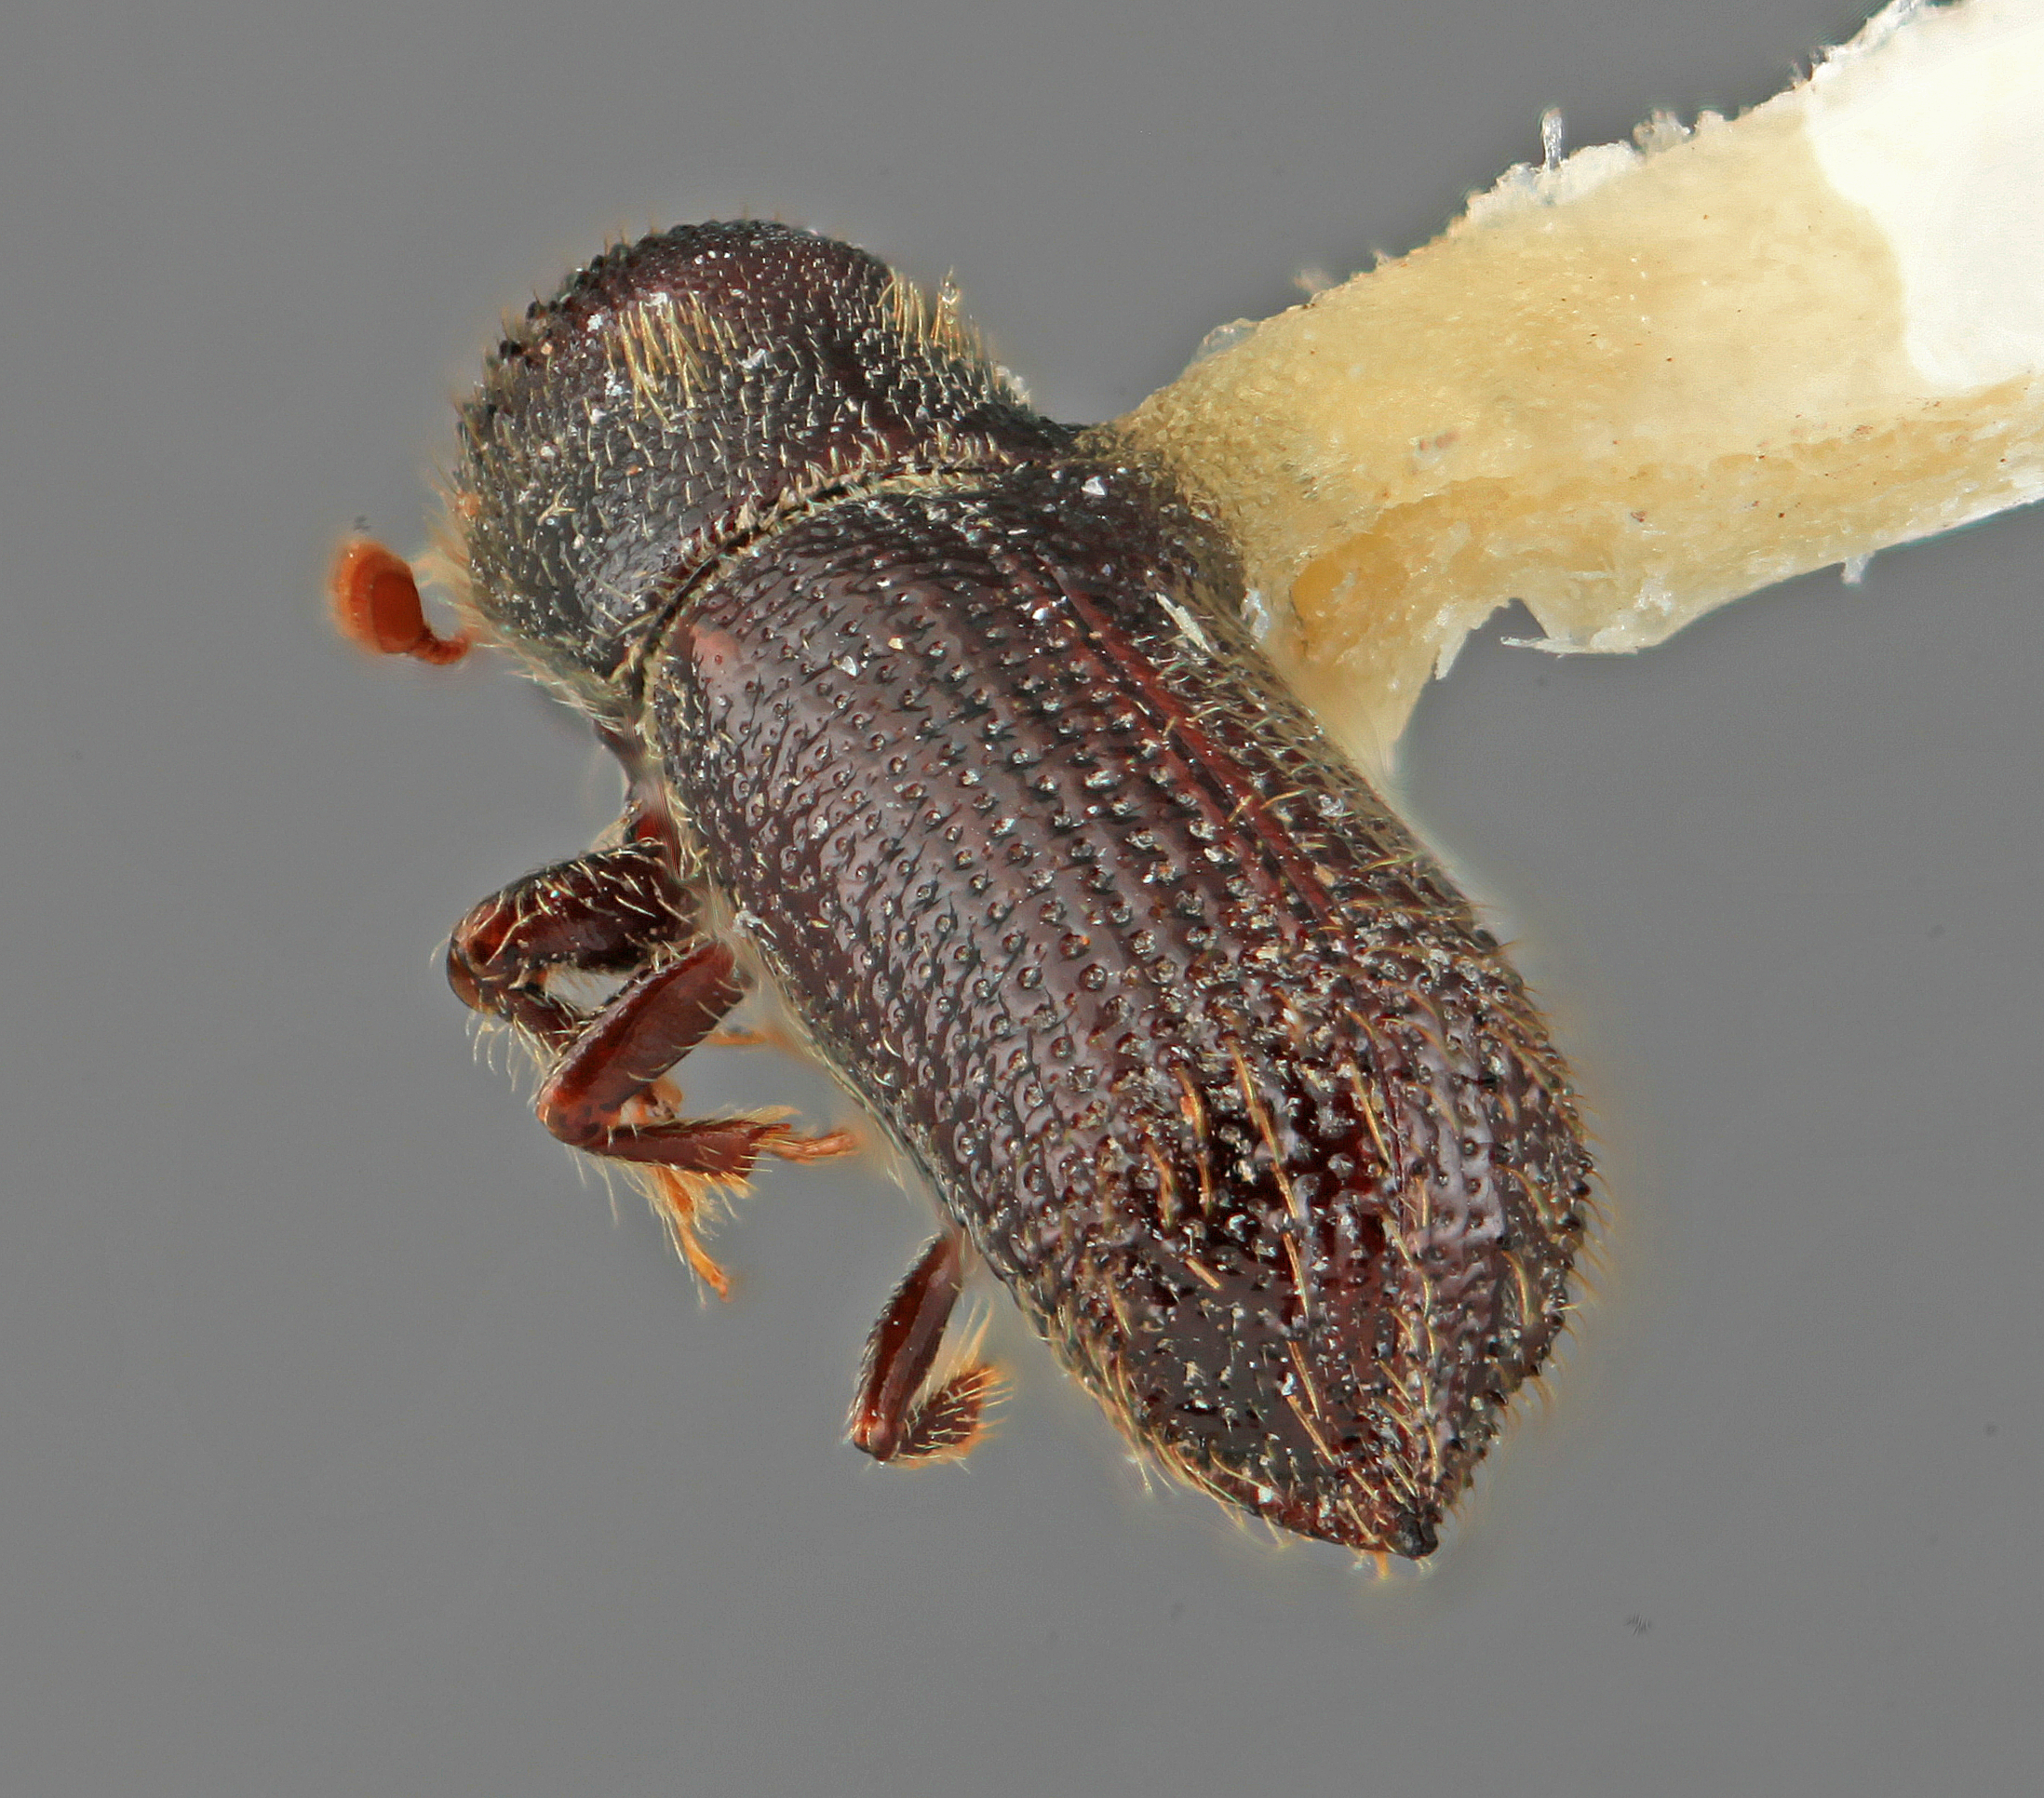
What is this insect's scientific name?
Hylocurus longipennis
